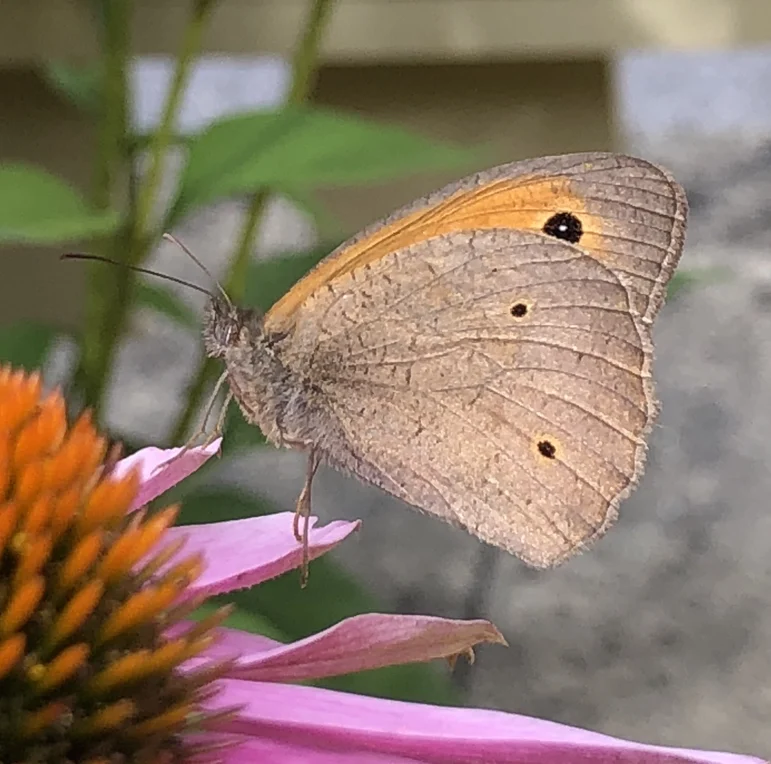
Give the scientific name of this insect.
Maniola jurtina
